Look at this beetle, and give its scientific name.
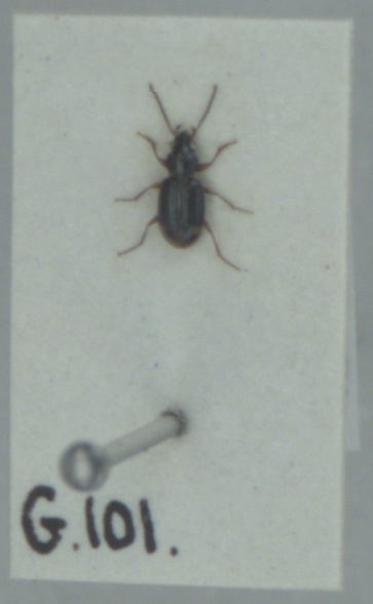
Bembidion assimile
